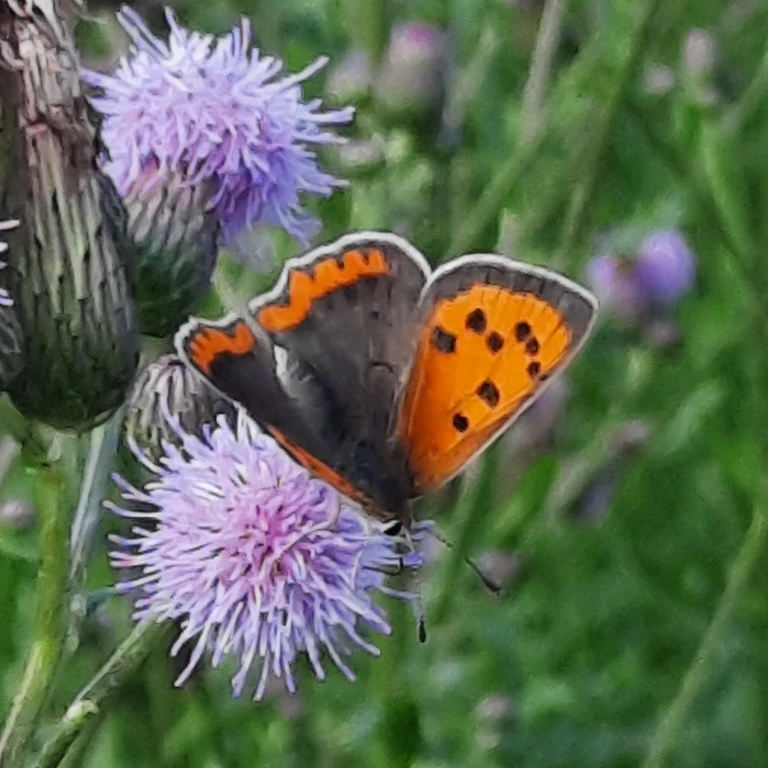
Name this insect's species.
Lycaena phlaeas
